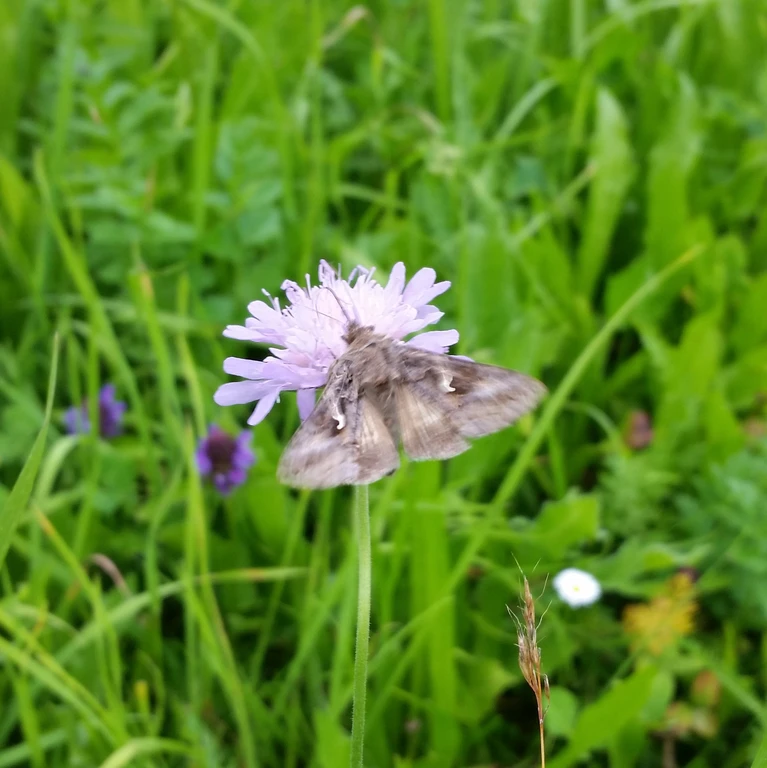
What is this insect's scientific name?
Autographa gamma
